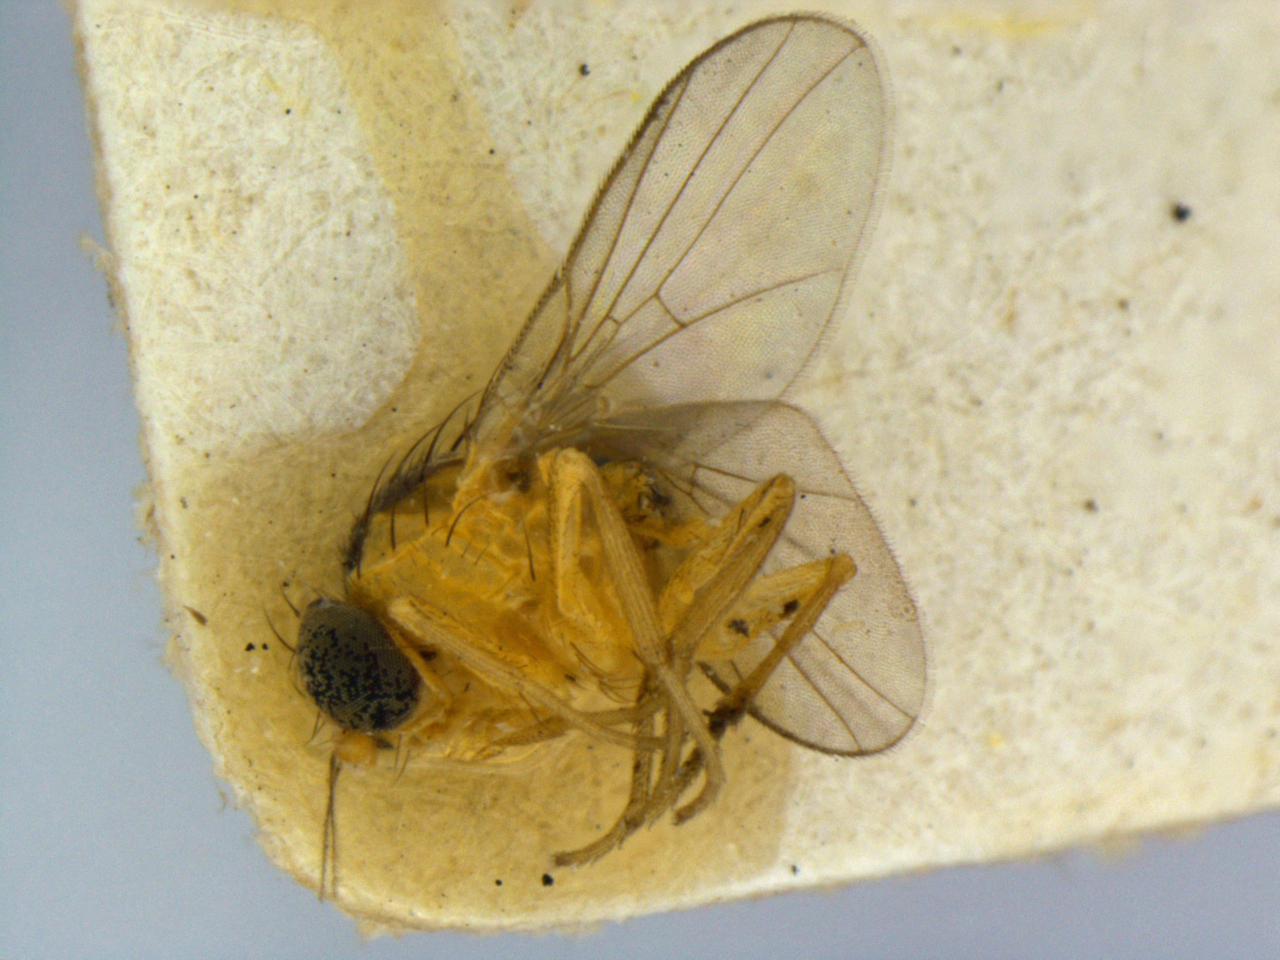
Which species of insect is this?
Liriomyza blechi
